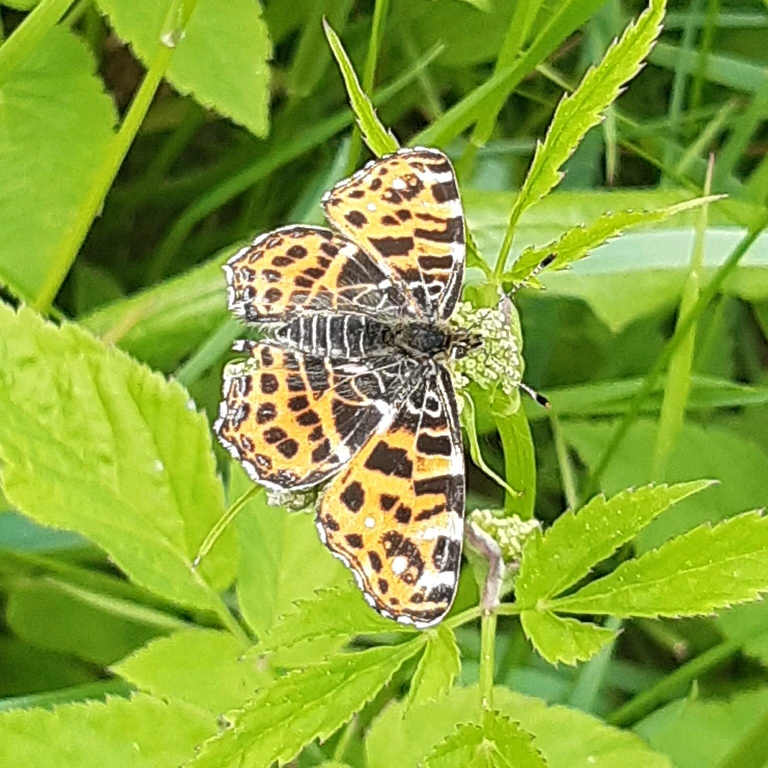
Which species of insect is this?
Araschnia levana
